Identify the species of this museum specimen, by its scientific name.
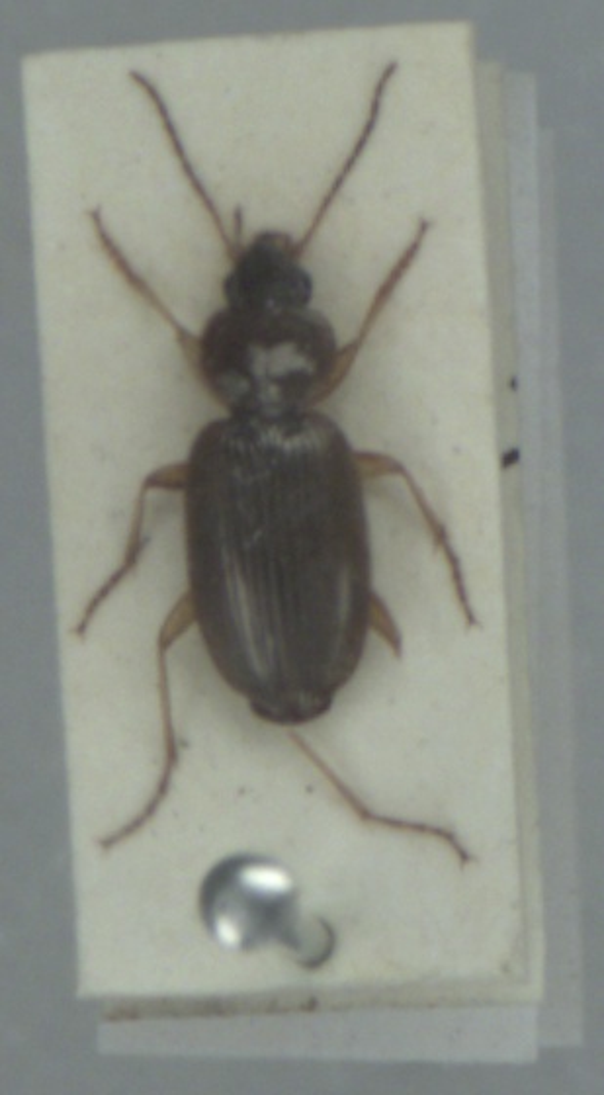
Olisthopus rotundatus
